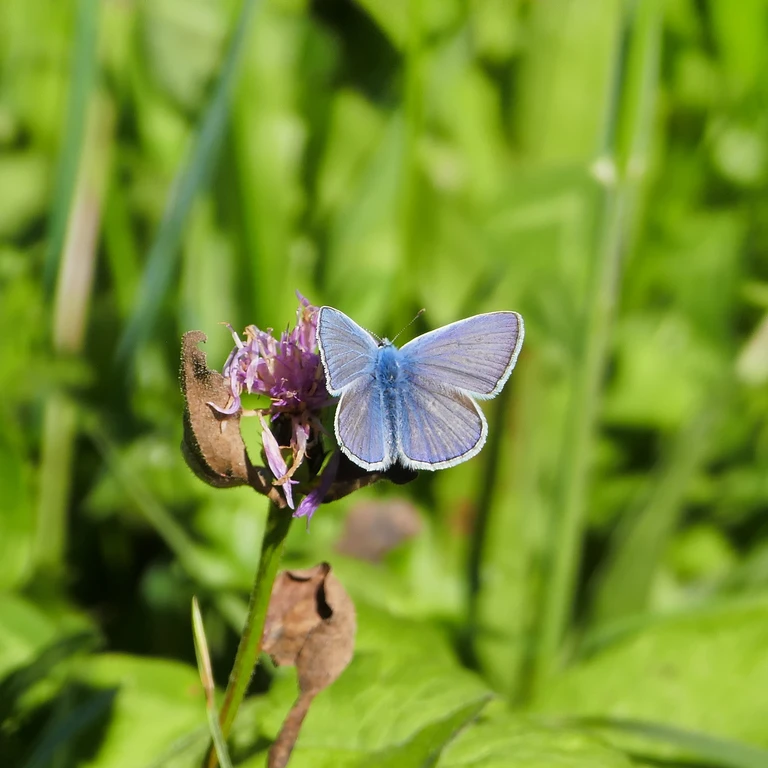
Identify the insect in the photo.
Polyommatus icarus
